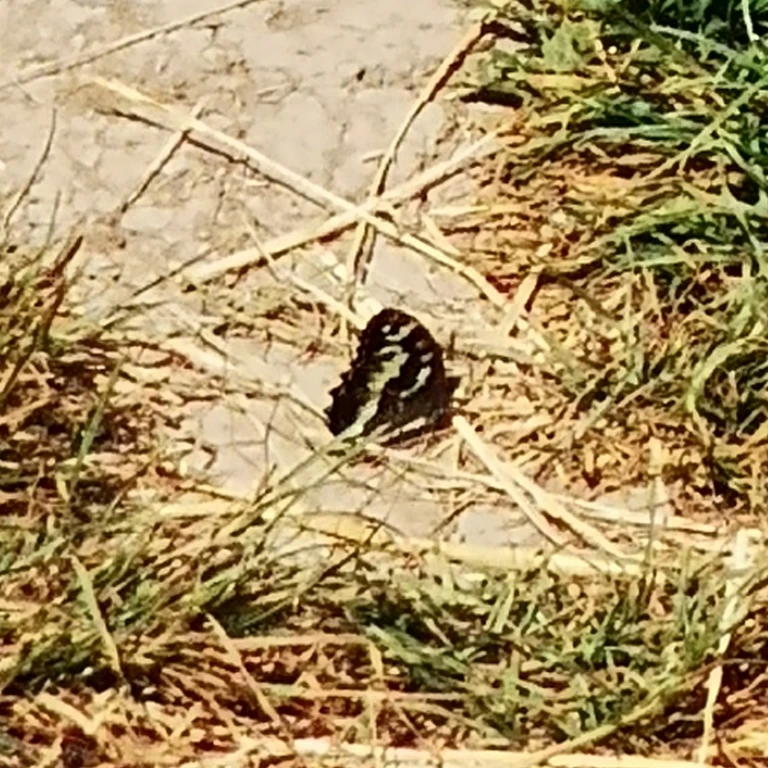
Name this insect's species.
Brintesia circe
